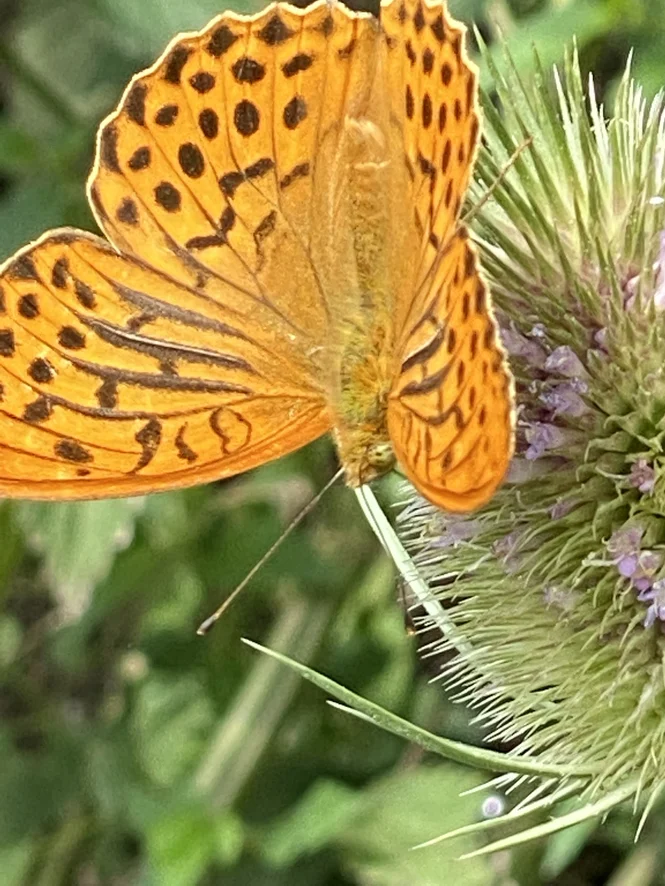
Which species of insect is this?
Argynnis paphia
